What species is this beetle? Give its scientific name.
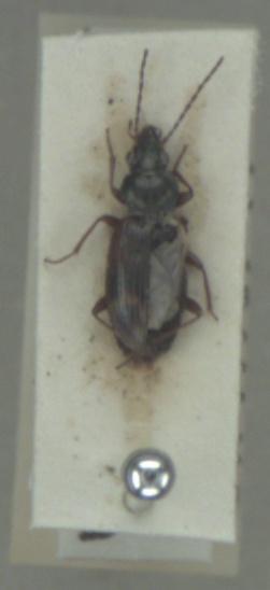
Bembidion dentellum
